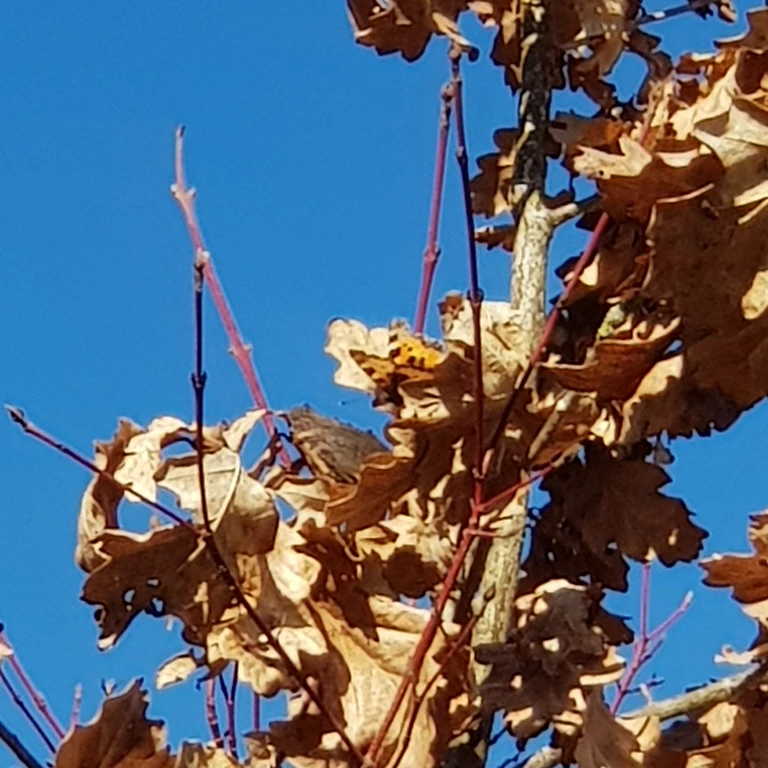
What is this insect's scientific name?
Aglais urticae
